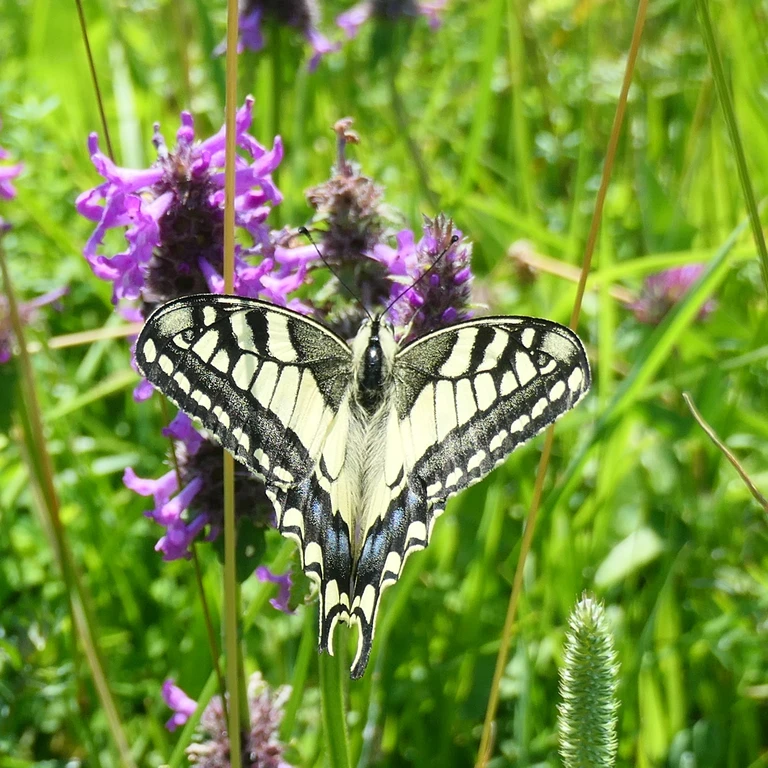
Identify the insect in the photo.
Papilio machaon
